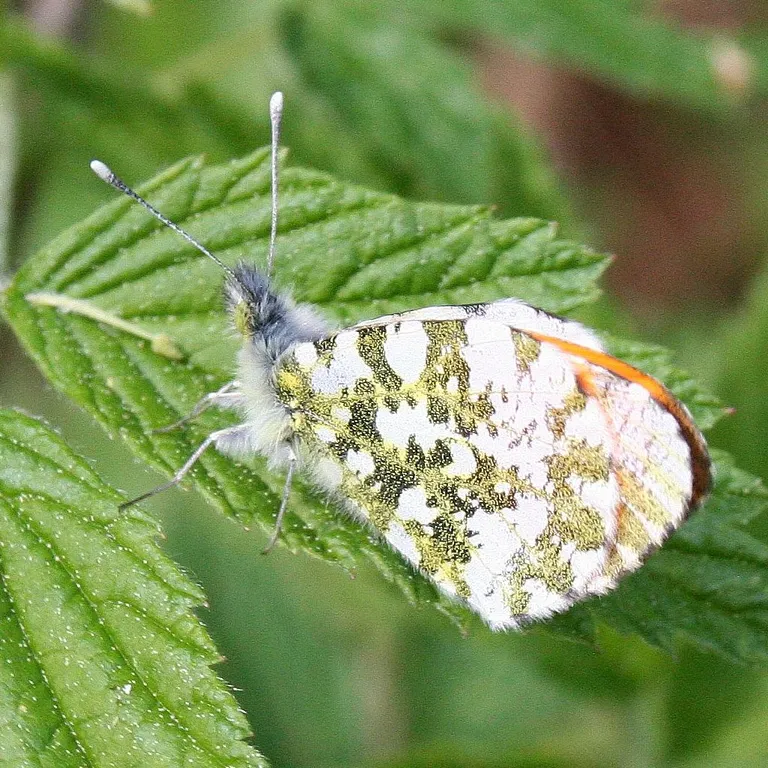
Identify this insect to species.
Anthocharis cardamines
